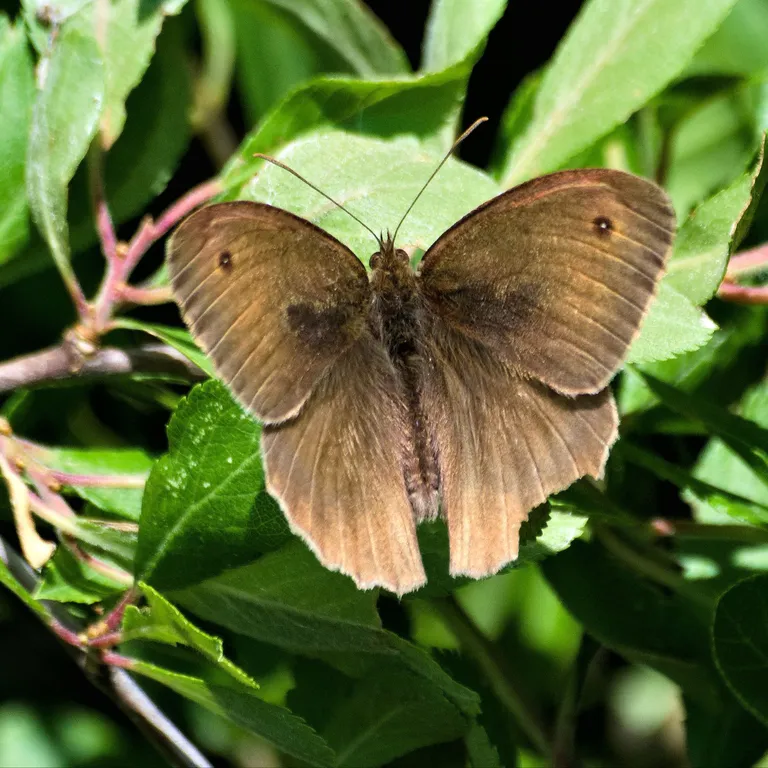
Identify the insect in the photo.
Maniola jurtina
